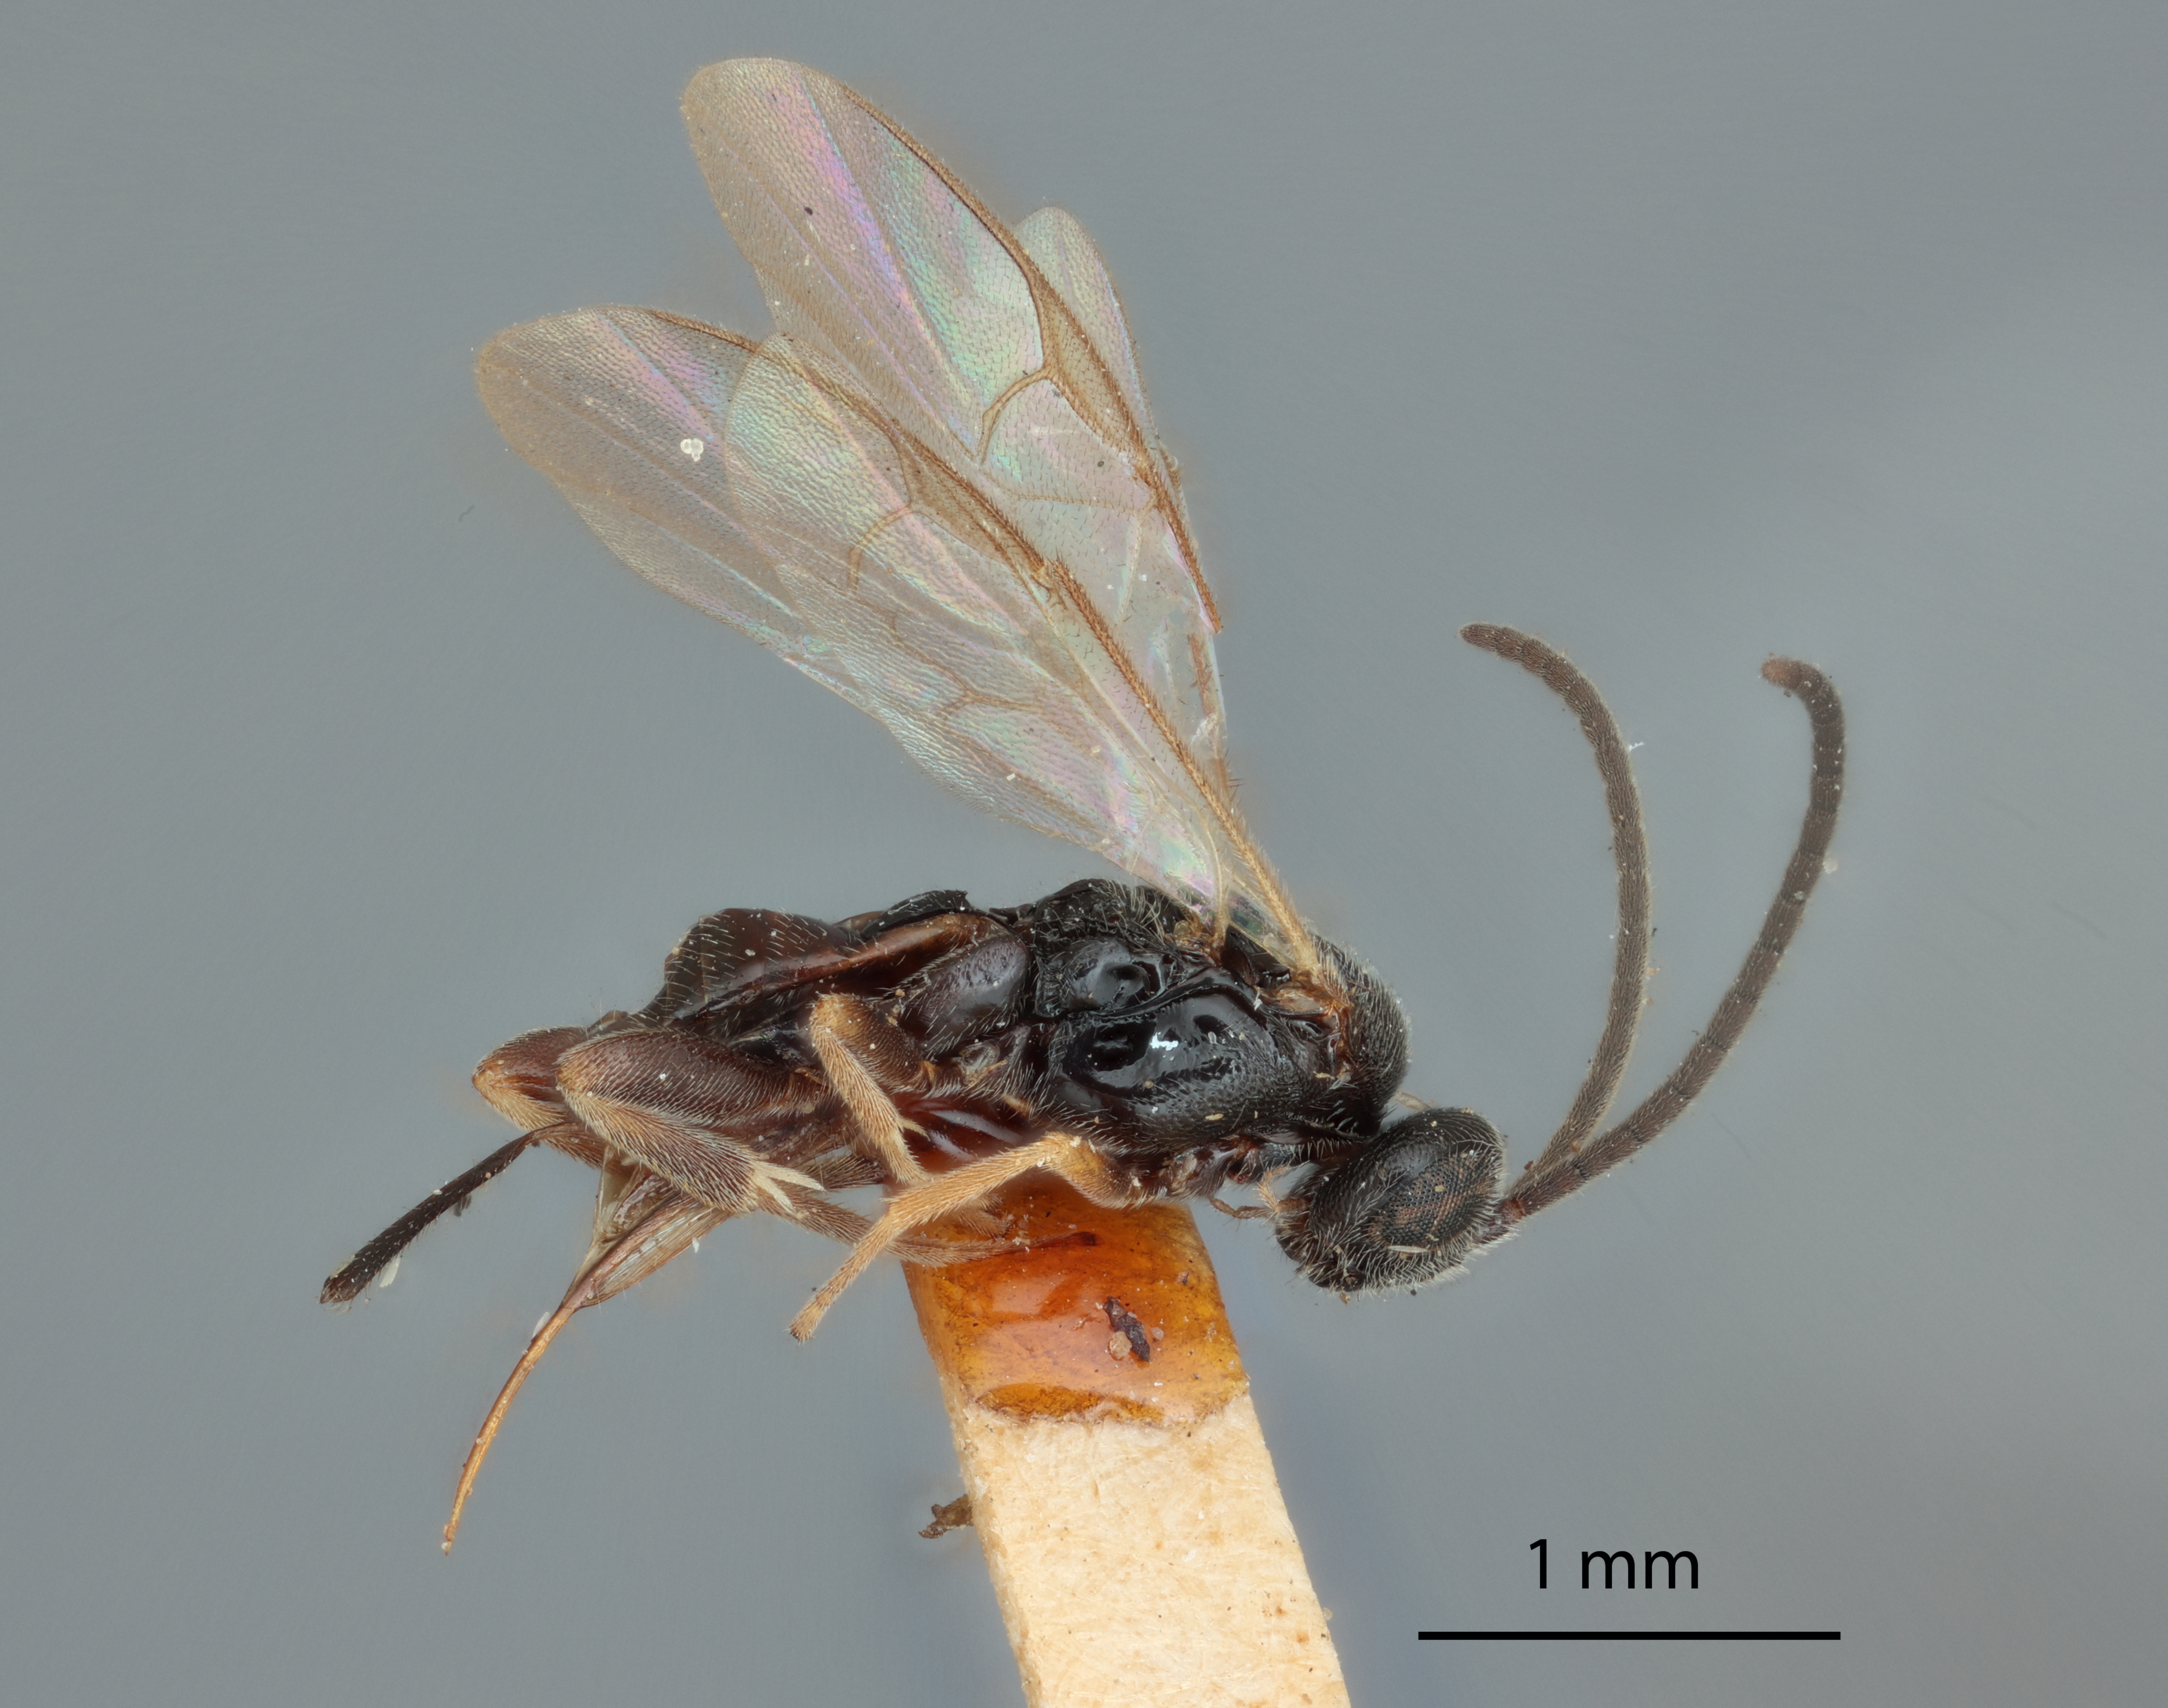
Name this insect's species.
Apanteles smerdis
